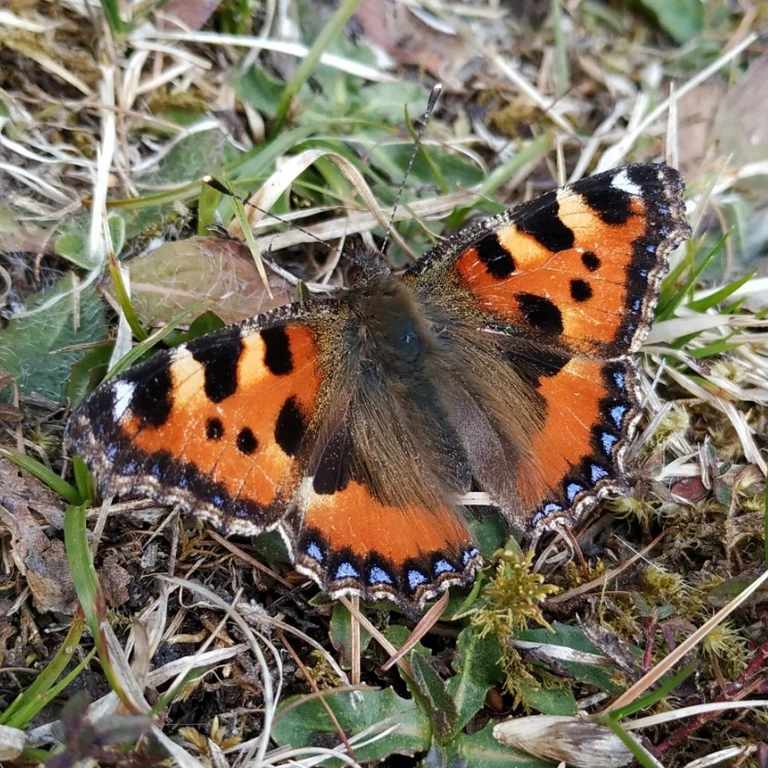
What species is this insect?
Aglais urticae
